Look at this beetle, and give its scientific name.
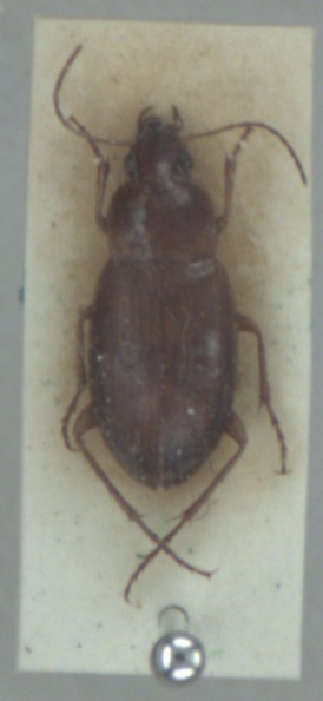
Calathus mollis
